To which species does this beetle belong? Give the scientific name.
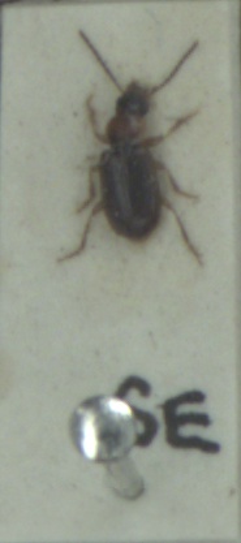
Acupalpus dubius
